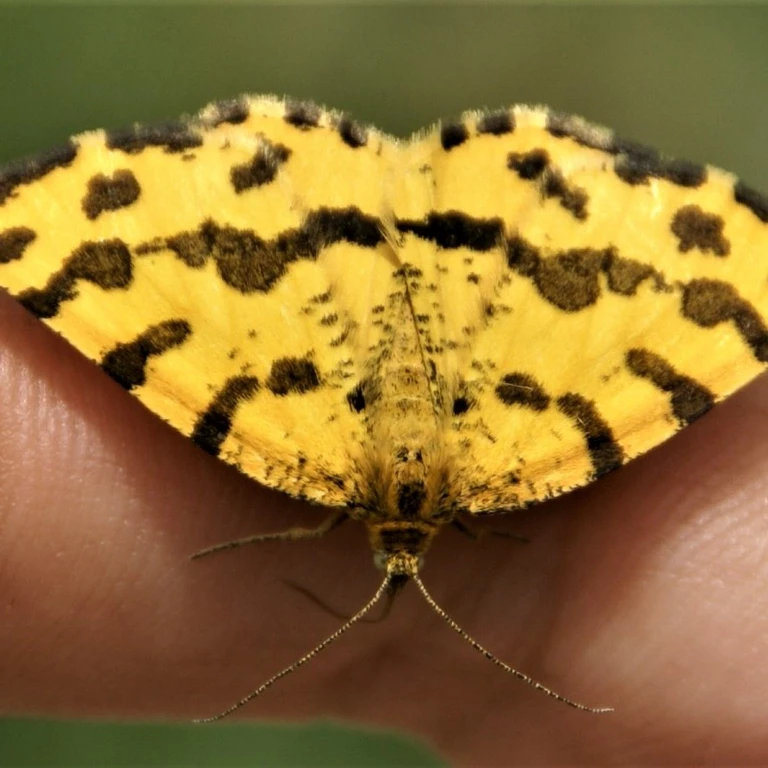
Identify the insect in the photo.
Pseudopanthera macularia
